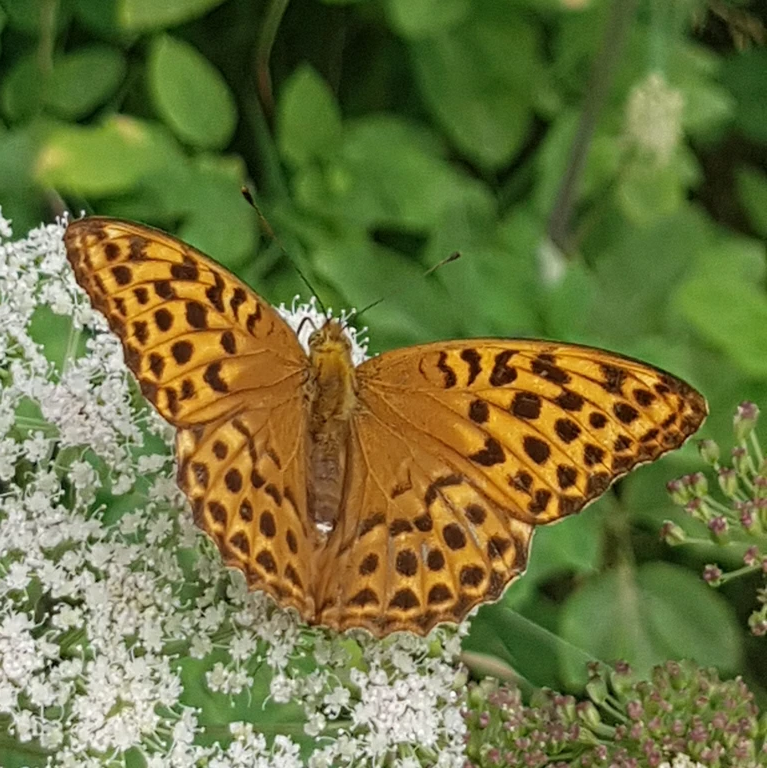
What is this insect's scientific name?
Argynnis paphia
